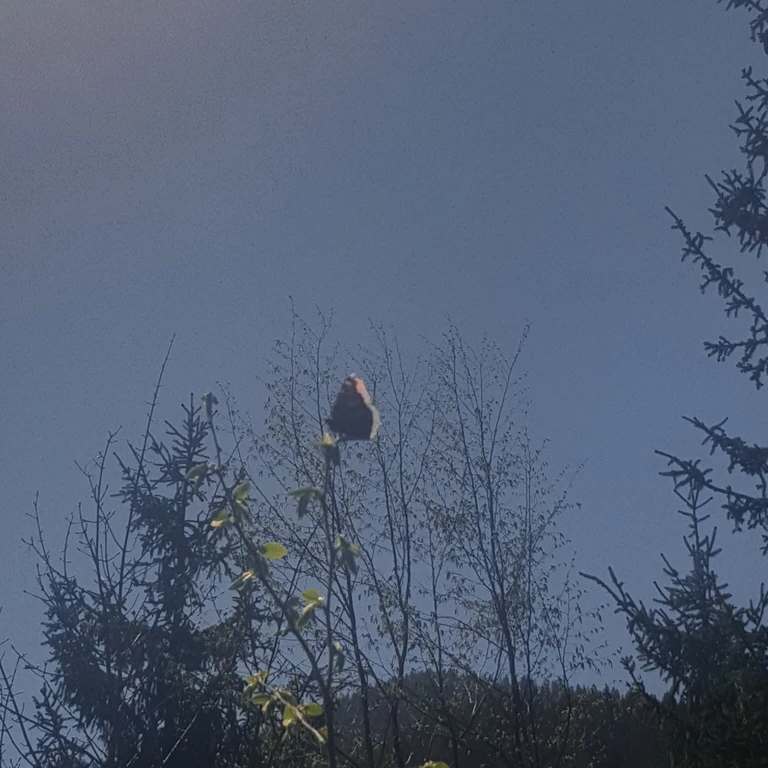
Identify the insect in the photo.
Nymphalis antiopa
